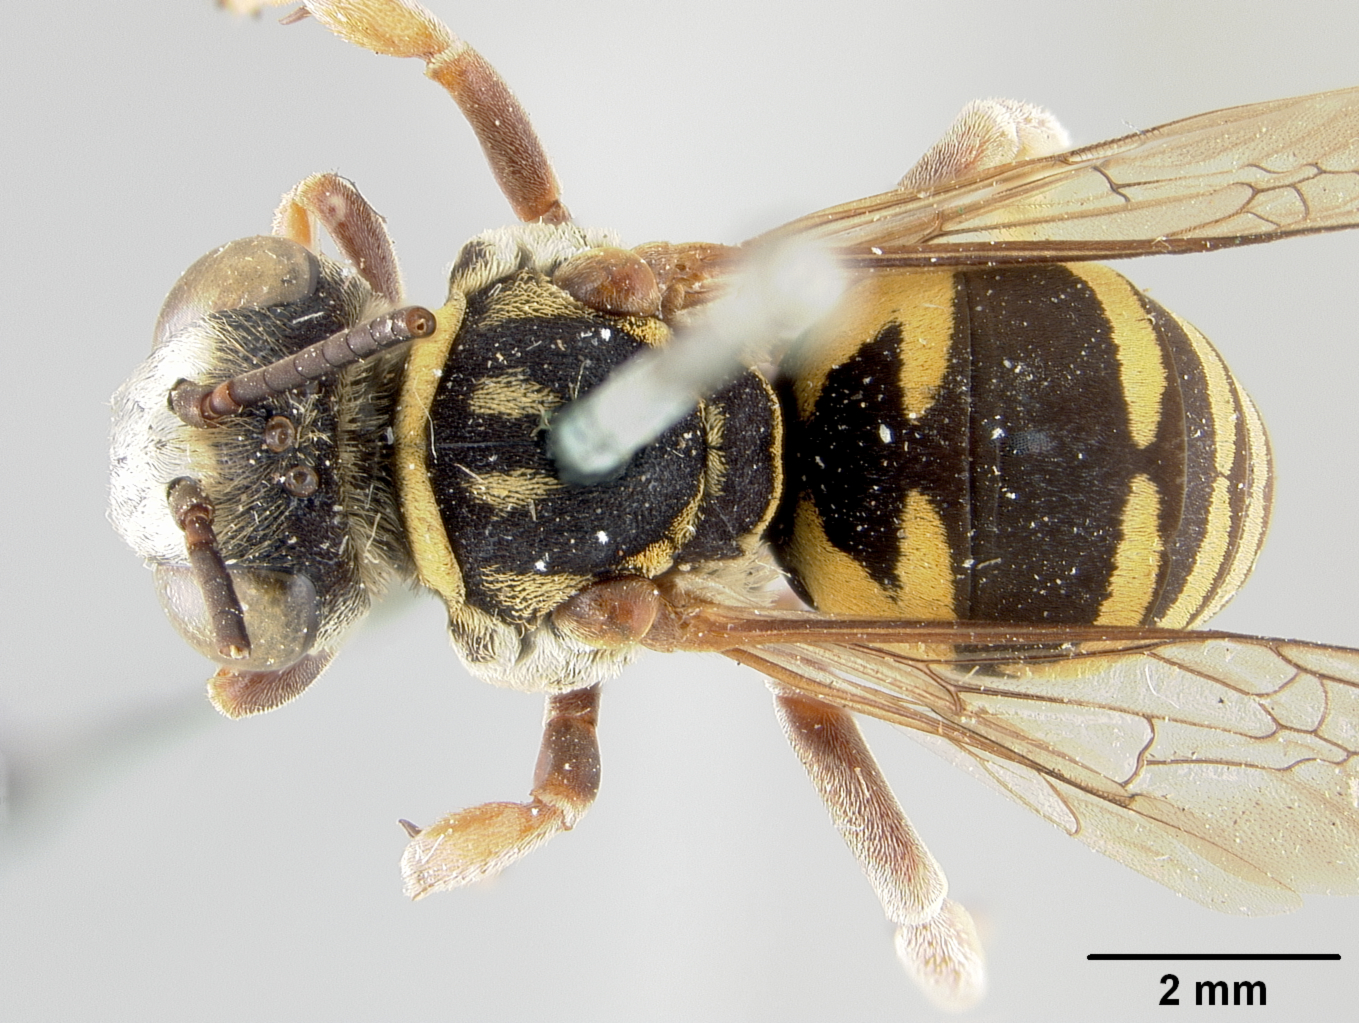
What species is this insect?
Triepeolus nautlanus
